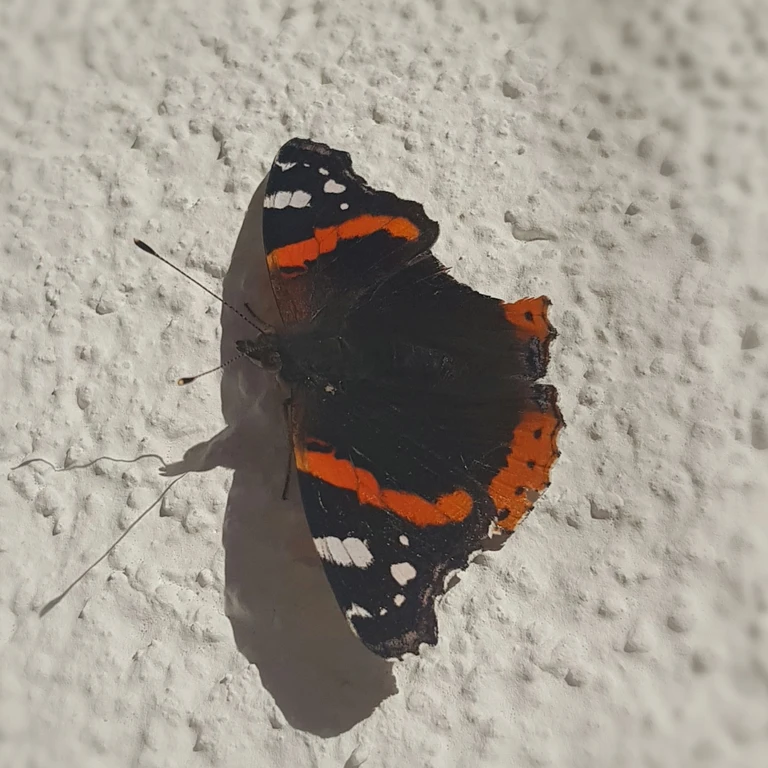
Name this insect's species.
Vanessa atalanta
